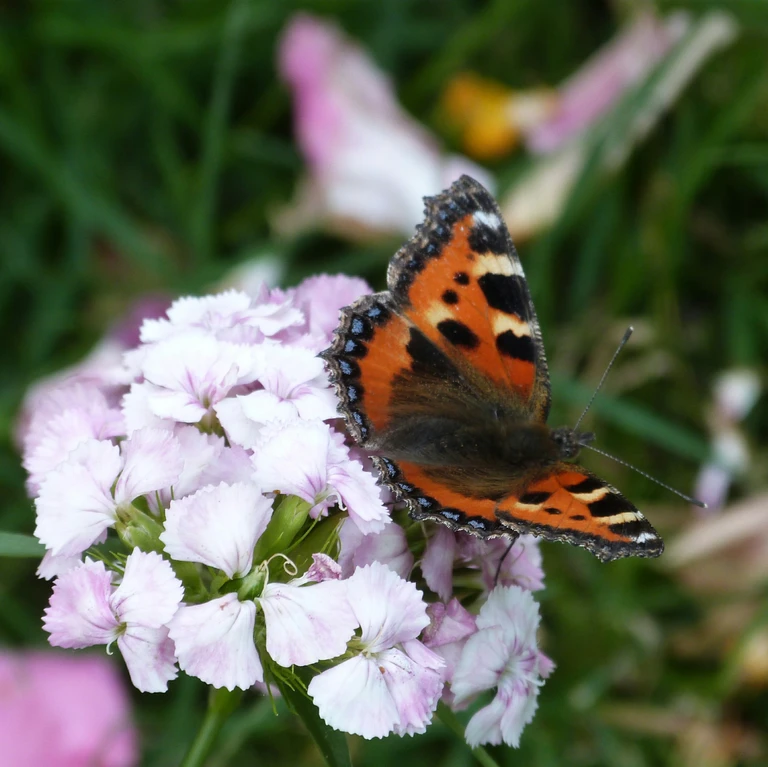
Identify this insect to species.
Aglais urticae
